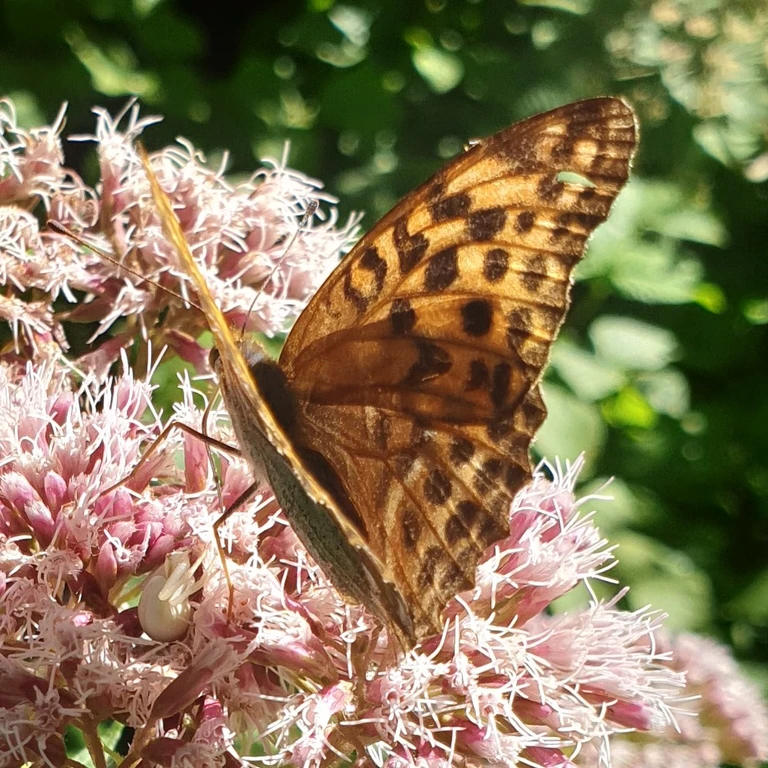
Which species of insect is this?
Argynnis paphia
